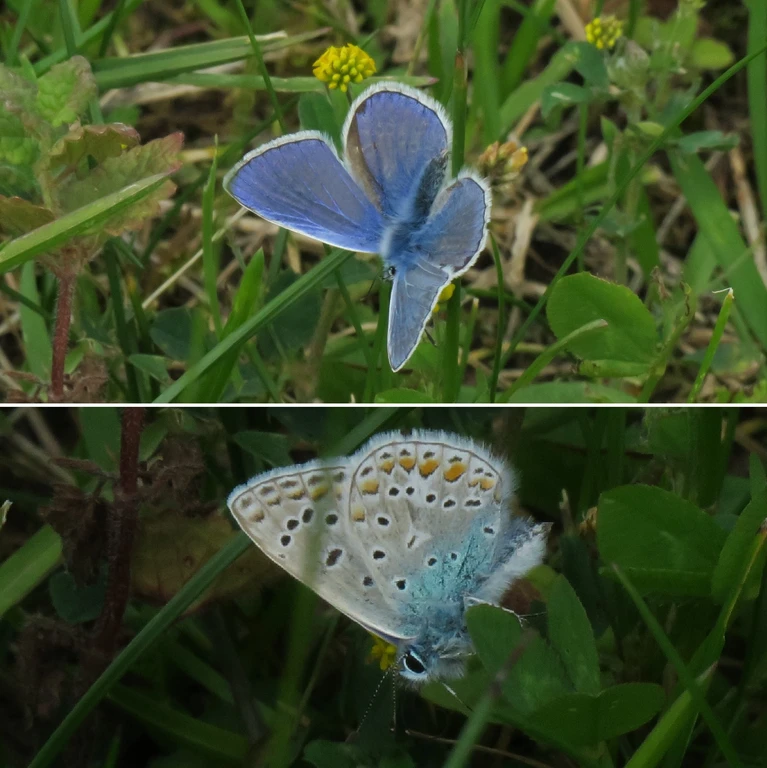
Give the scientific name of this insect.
Polyommatus icarus
